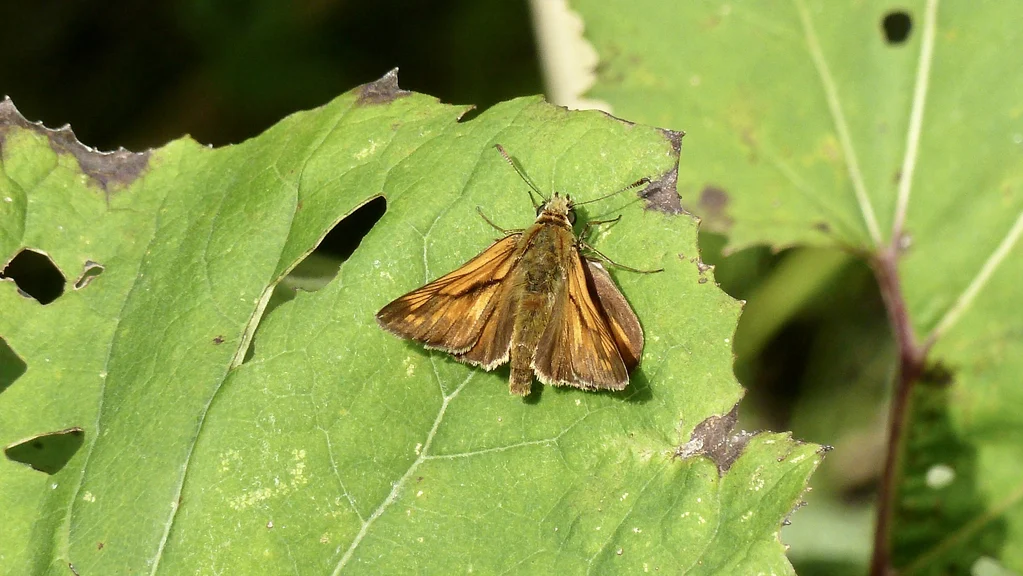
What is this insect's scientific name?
Ochlodes sylvanus (also Ochlodes venata)
